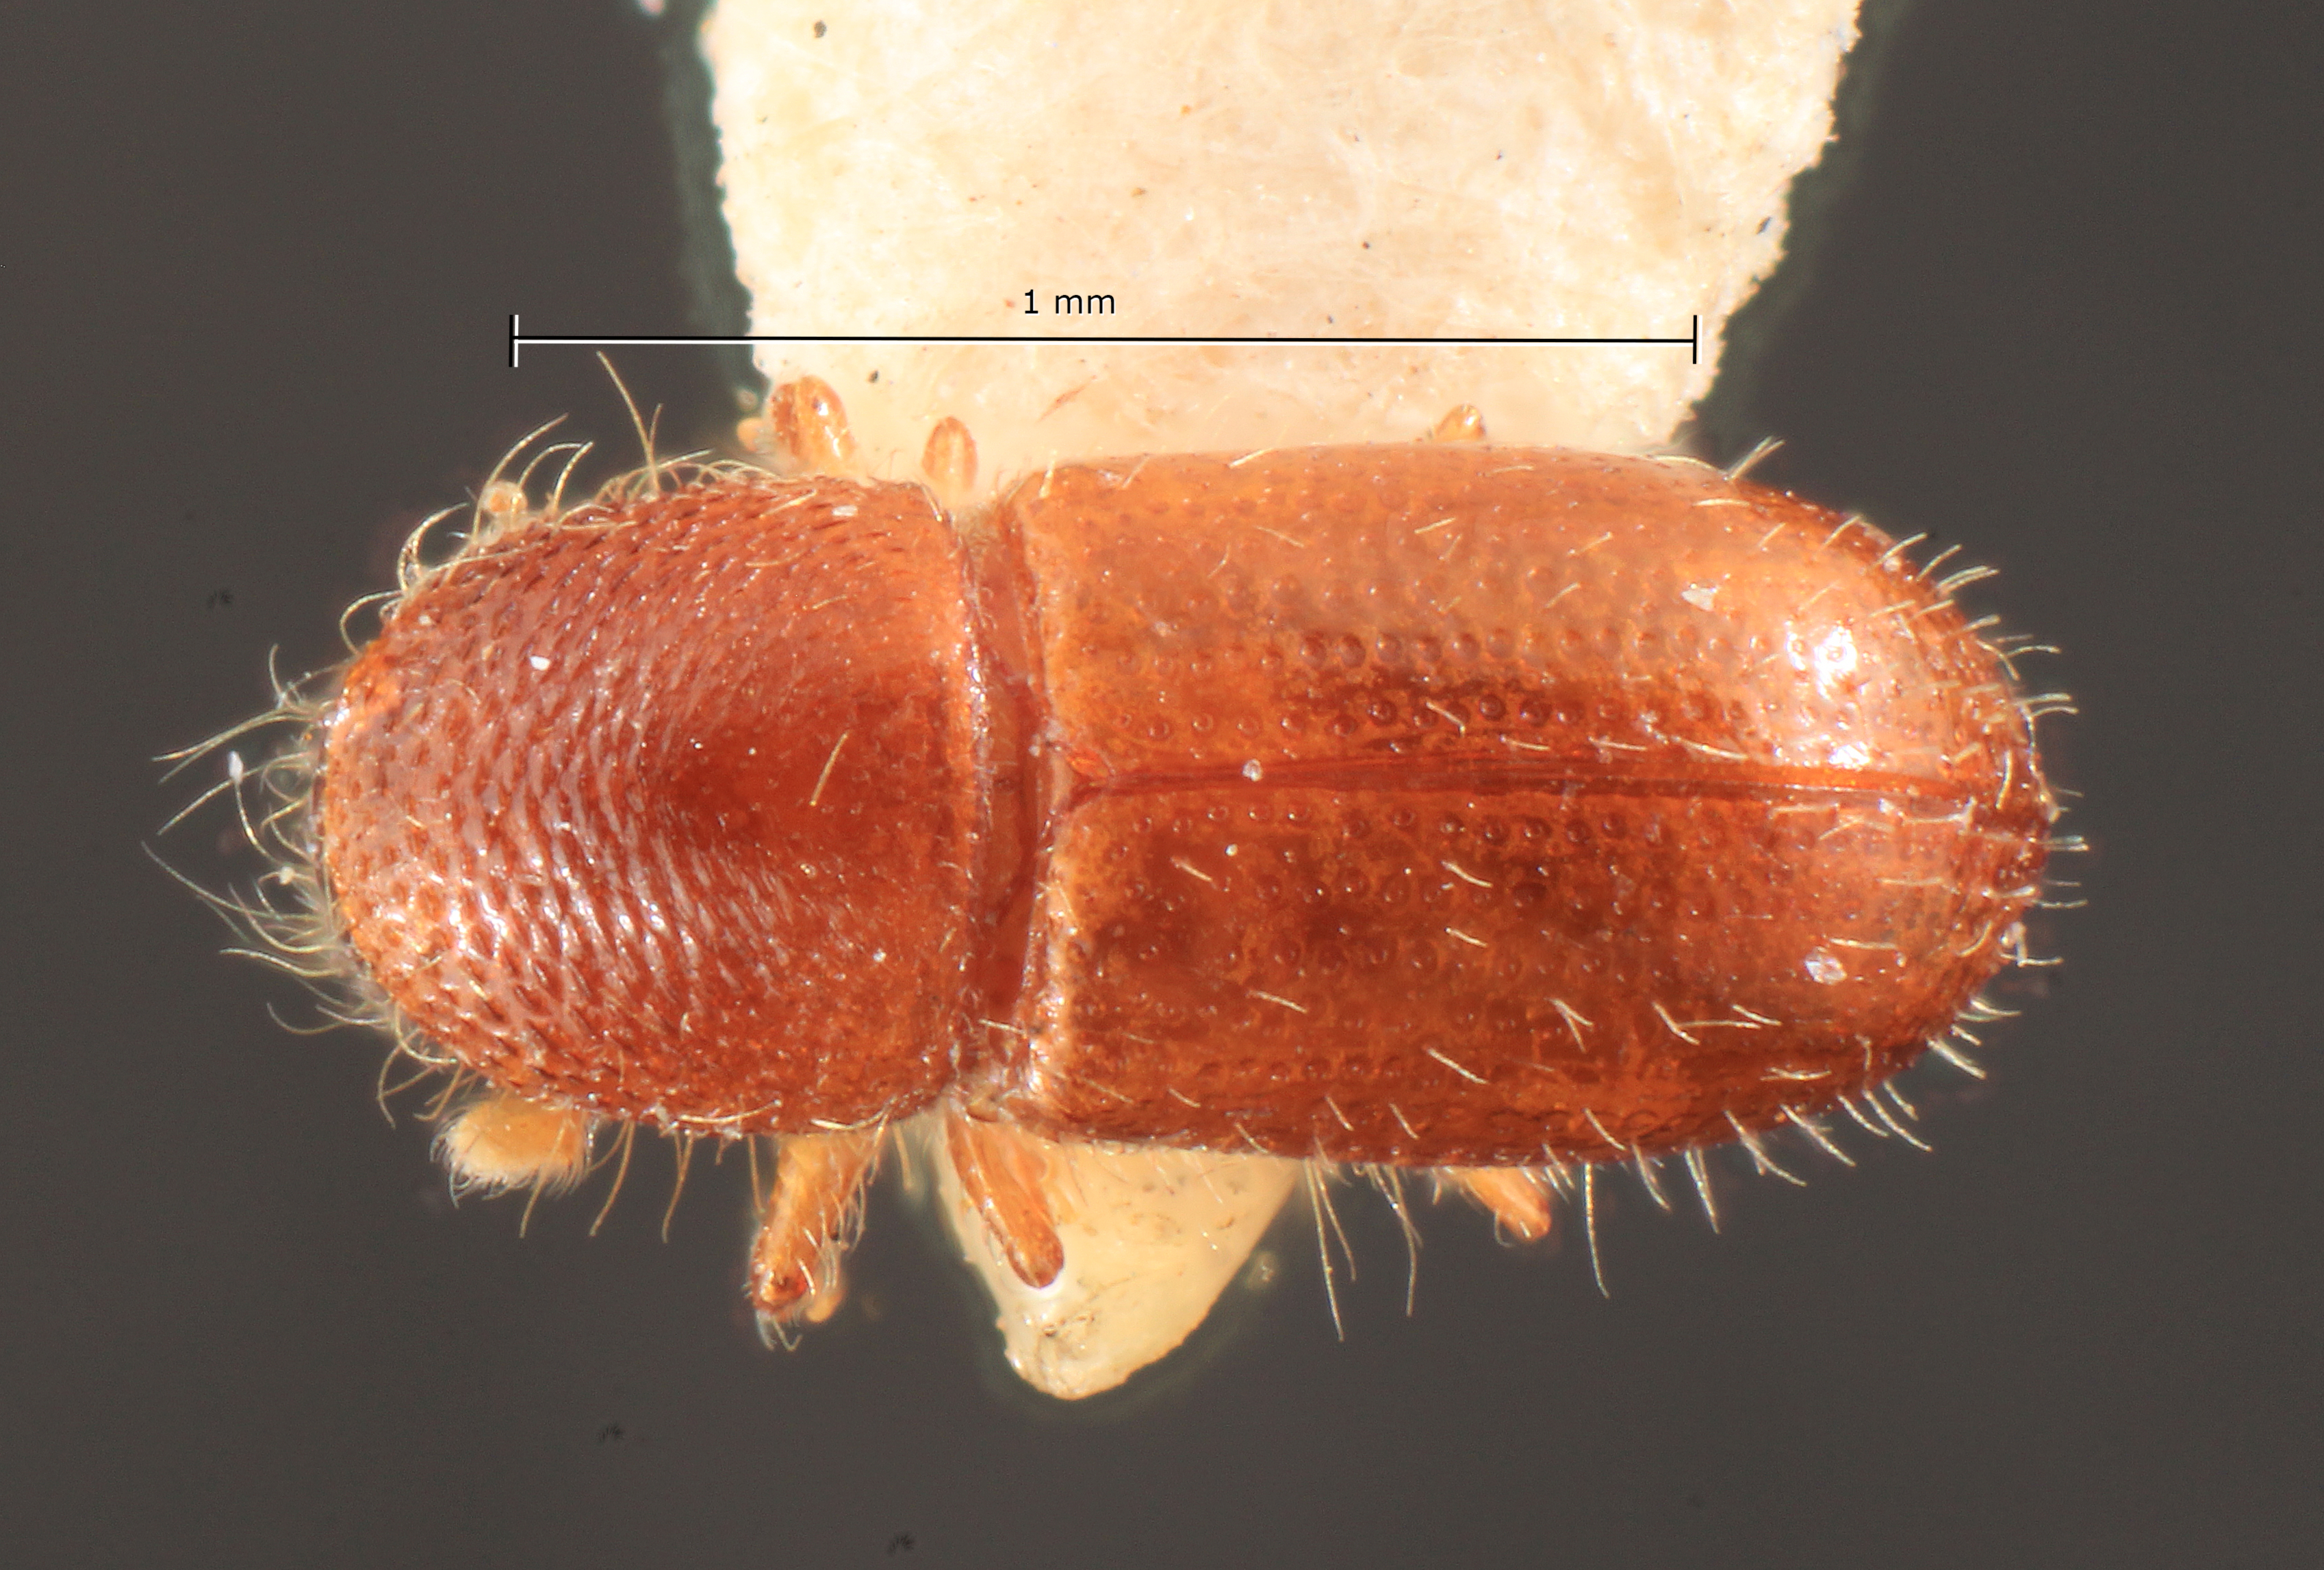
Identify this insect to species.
Poecilips subacuminatus
